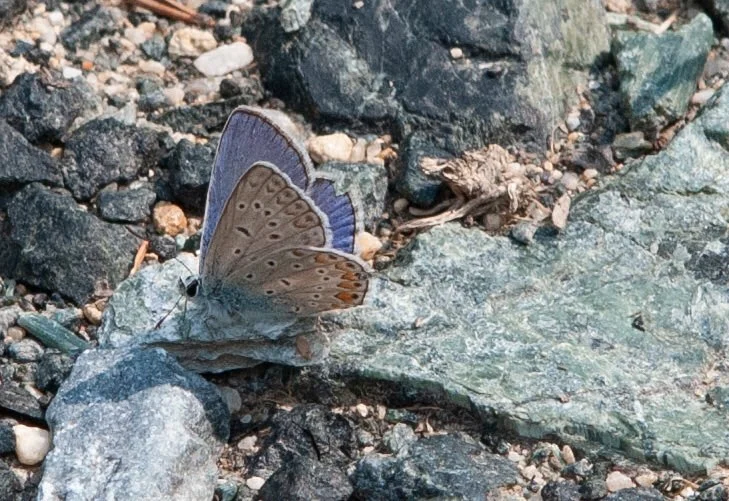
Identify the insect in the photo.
Polyommatus icarus
